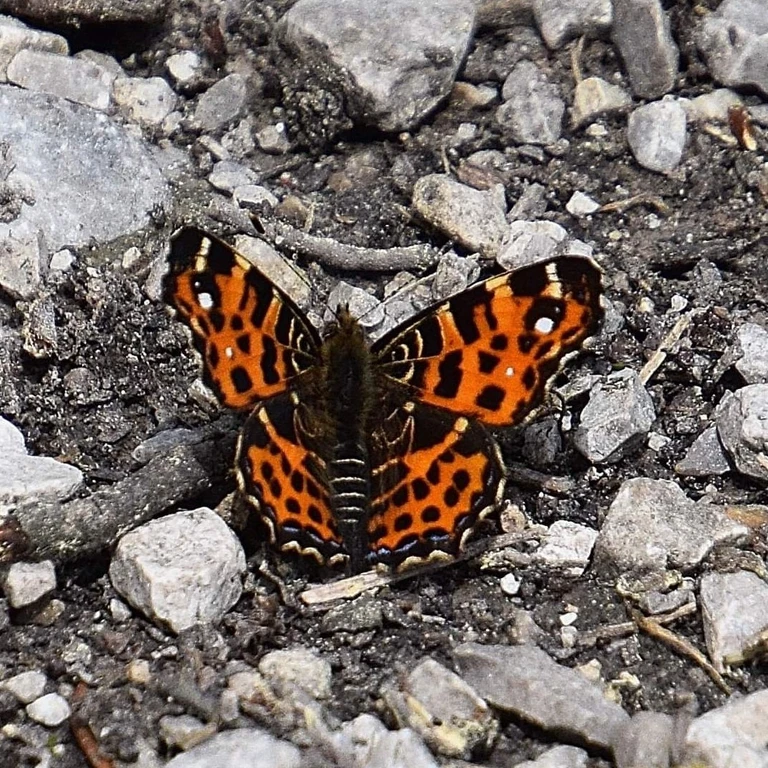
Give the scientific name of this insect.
Araschnia levana
